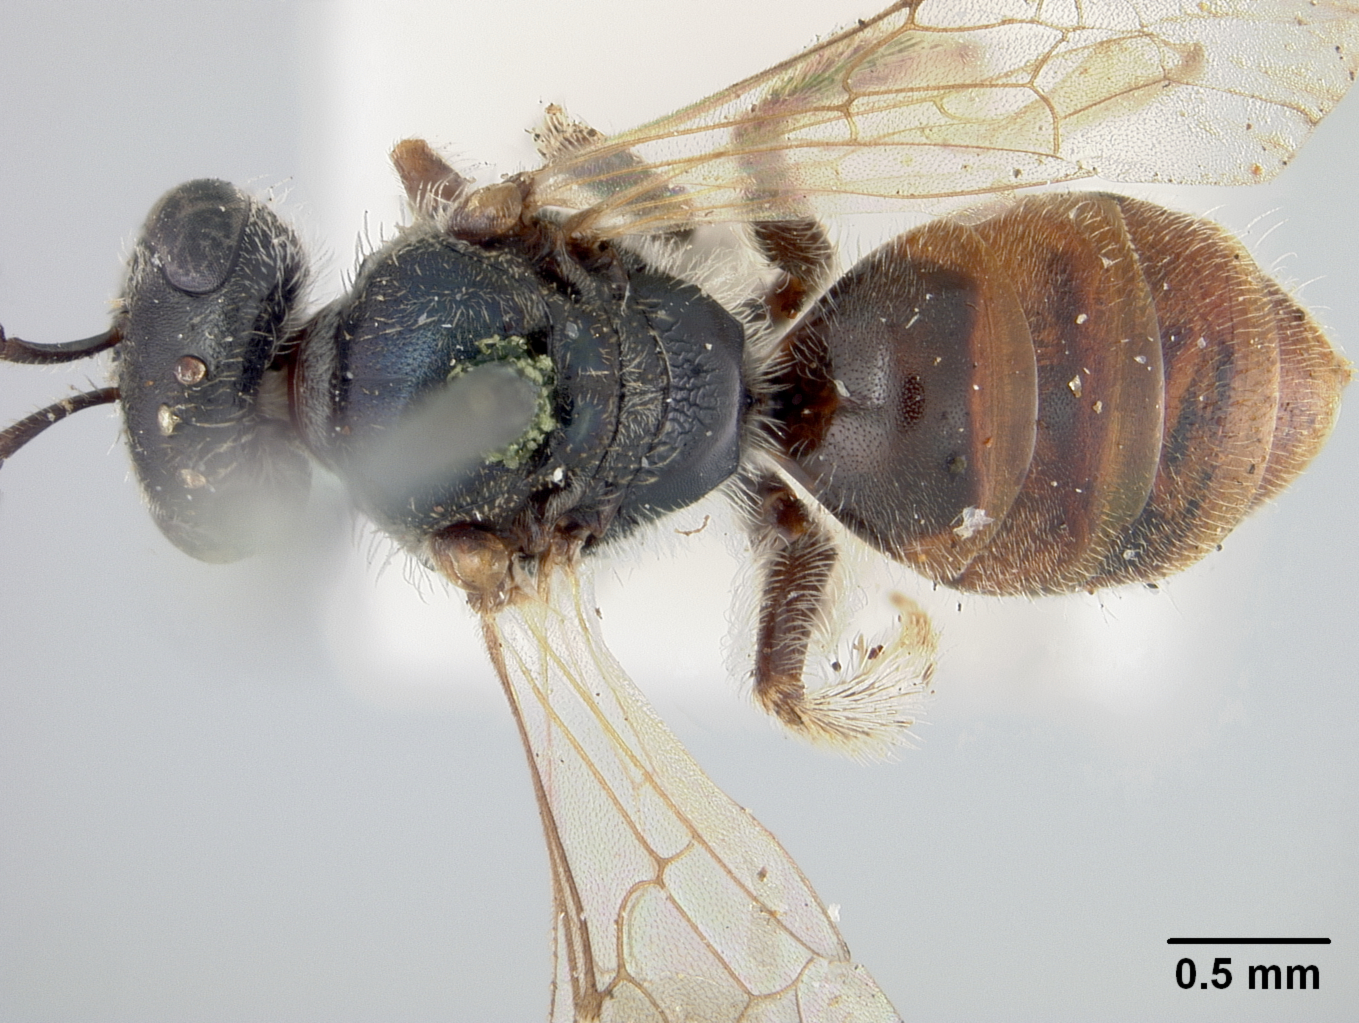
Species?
Halictus erythrurus
